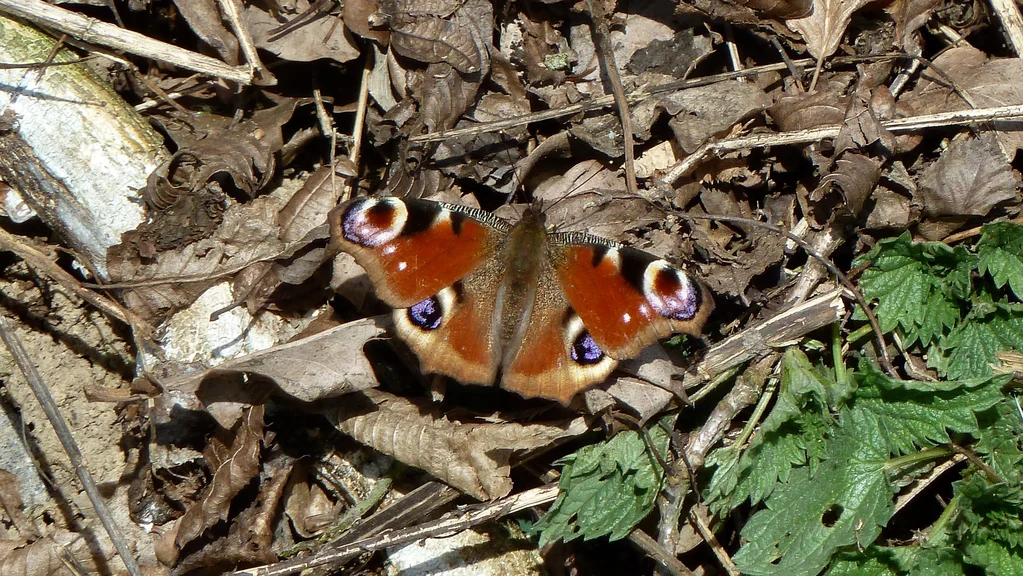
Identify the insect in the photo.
Aglais io
